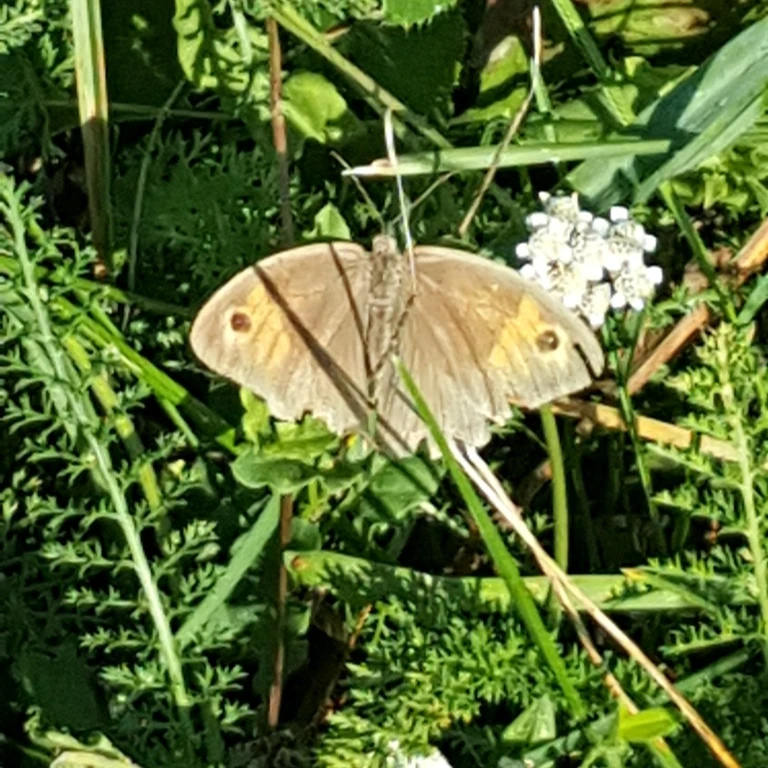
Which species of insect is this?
Maniola jurtina
